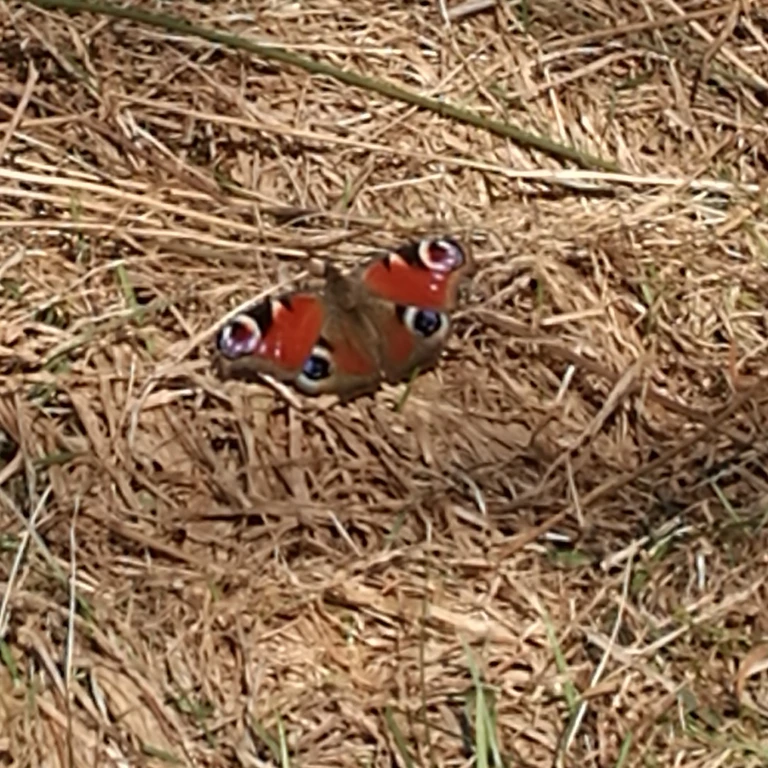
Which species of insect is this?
Aglais io
